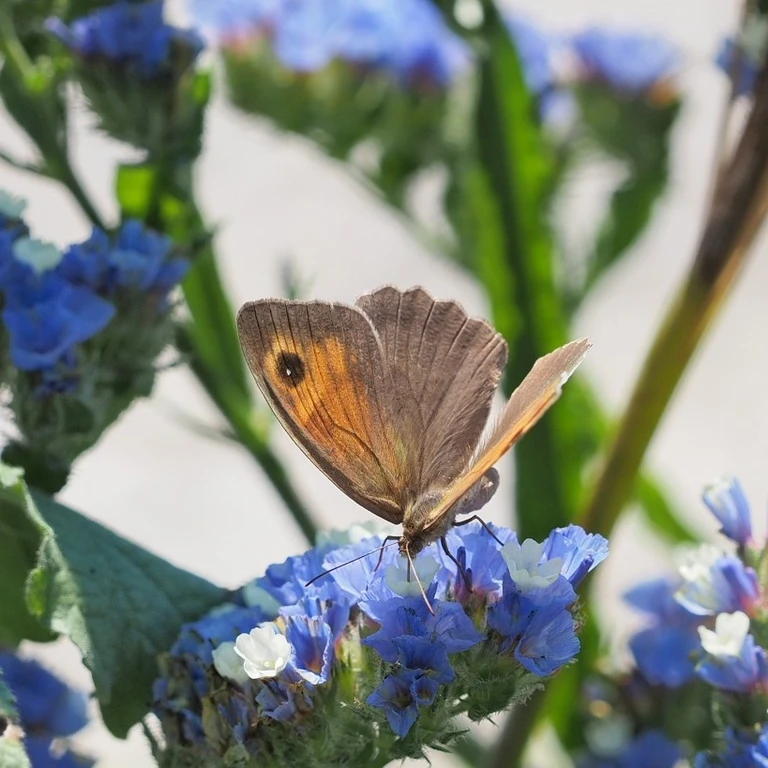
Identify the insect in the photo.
Maniola jurtina
